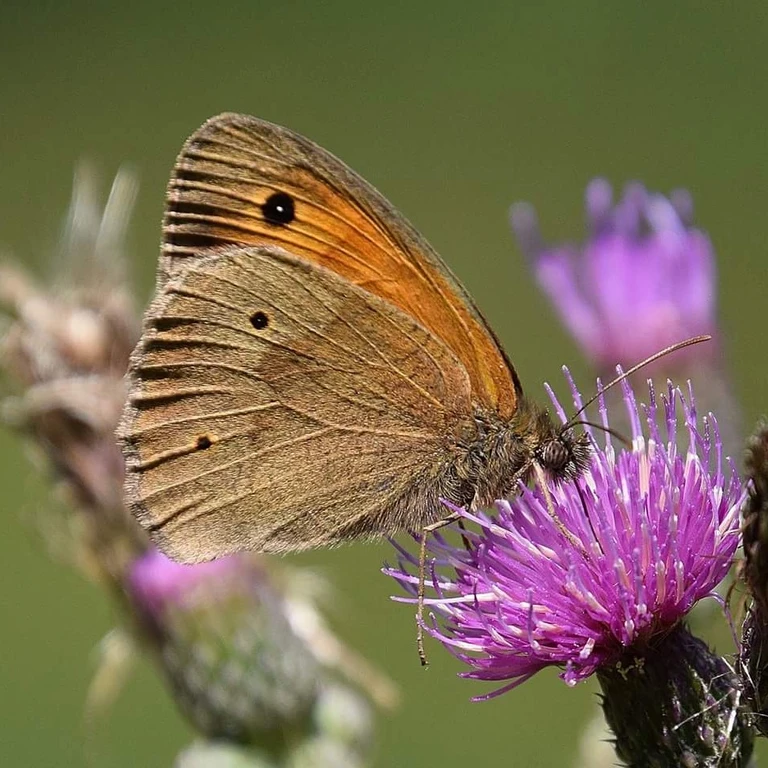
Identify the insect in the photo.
Maniola jurtina
